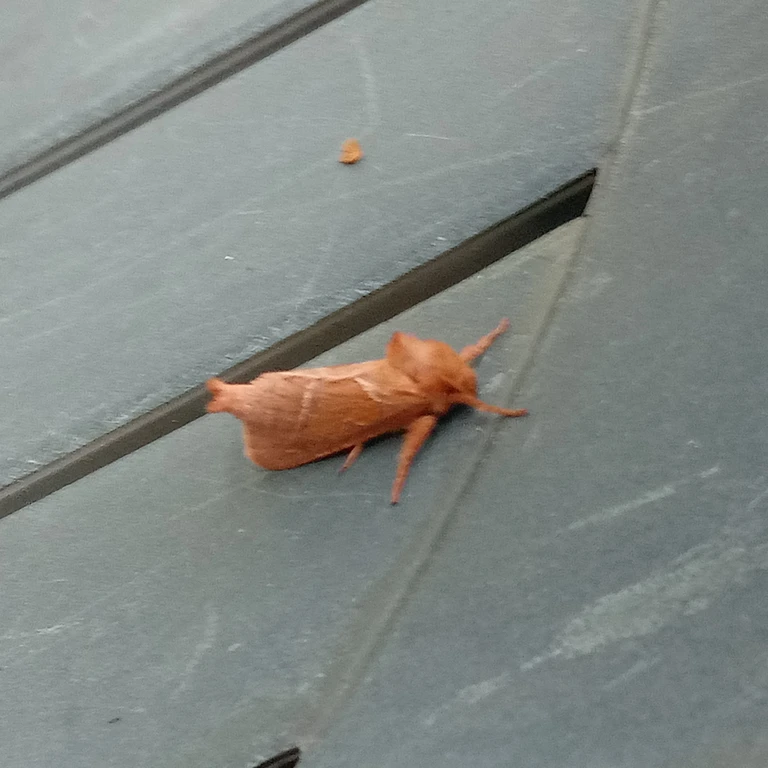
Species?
Triodia sylvina
